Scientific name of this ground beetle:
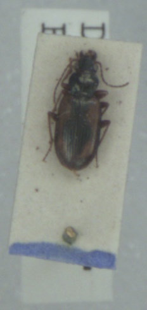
Bembidion maritimum
